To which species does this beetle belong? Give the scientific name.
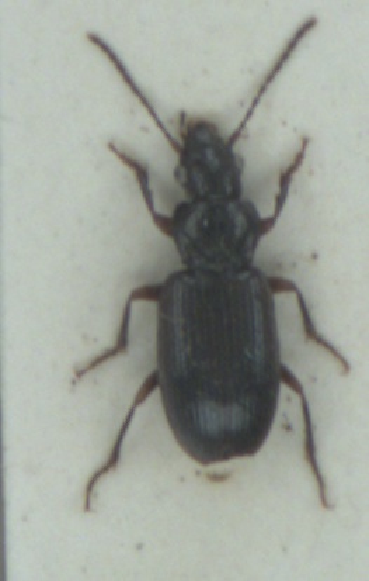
Dicheirotrichus gustavii
